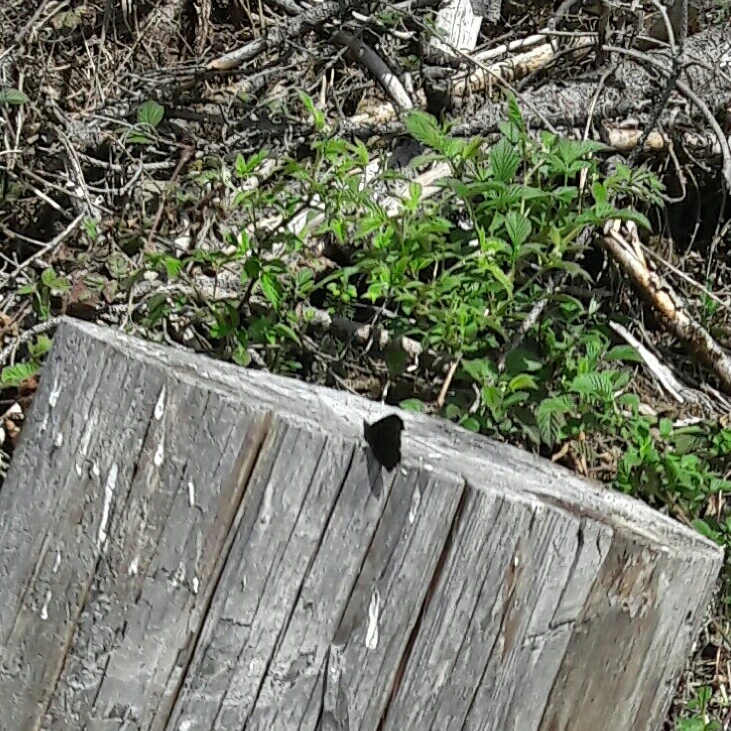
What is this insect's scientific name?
Aglais io
